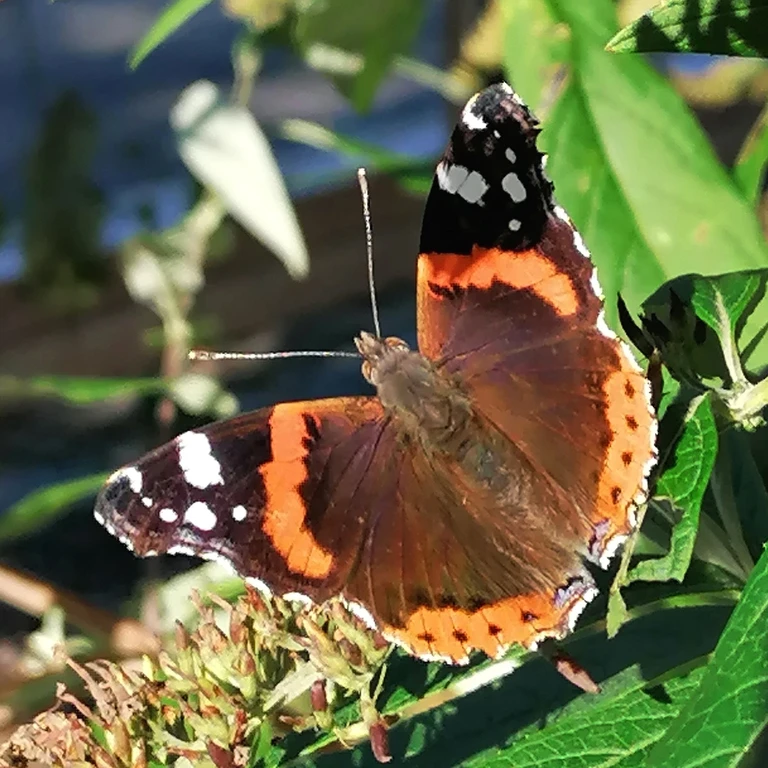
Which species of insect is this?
Vanessa atalanta
